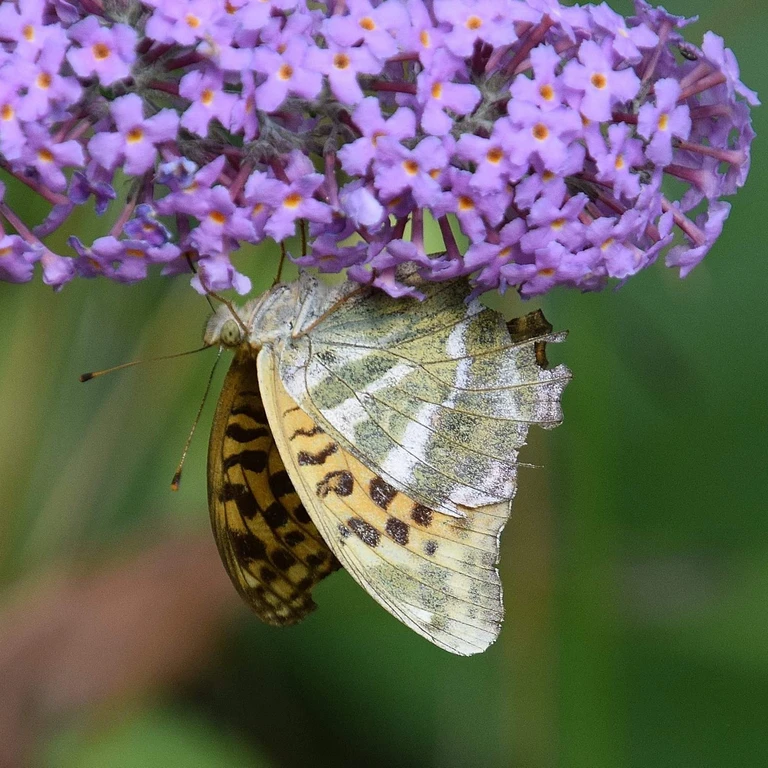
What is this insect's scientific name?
Argynnis paphia
